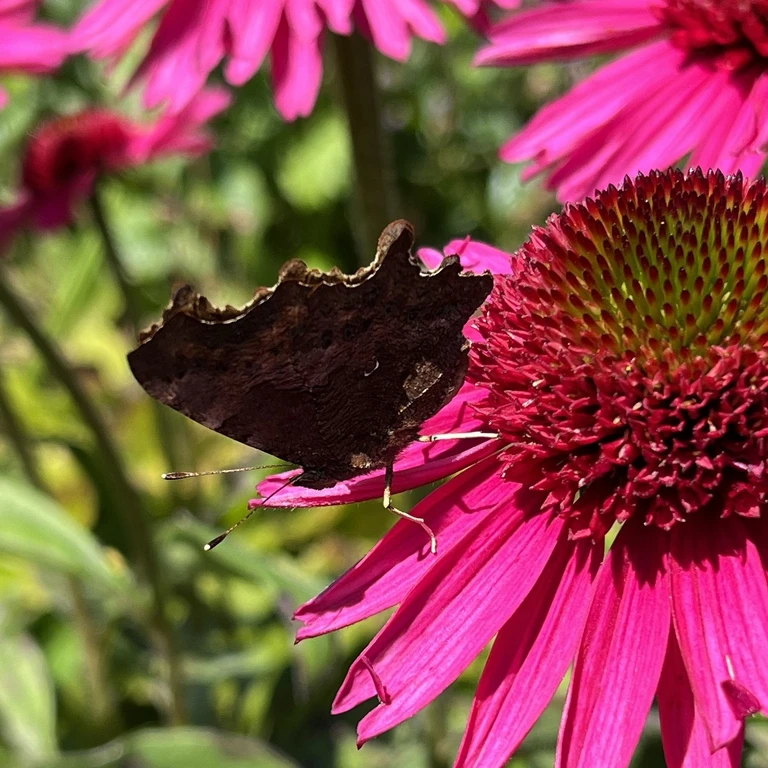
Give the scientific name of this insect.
Polygonia c-album
